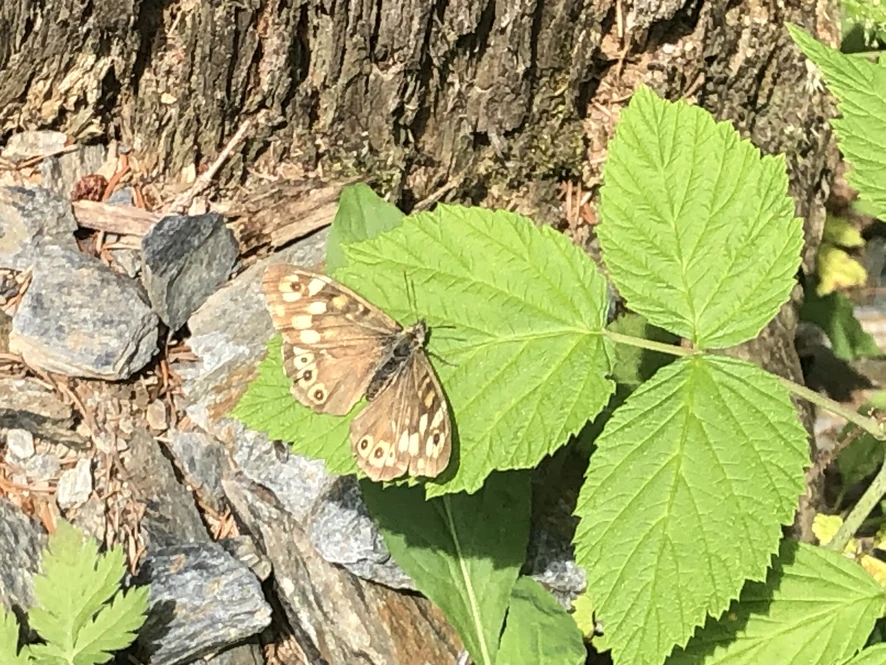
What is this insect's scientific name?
Pararge aegeria
